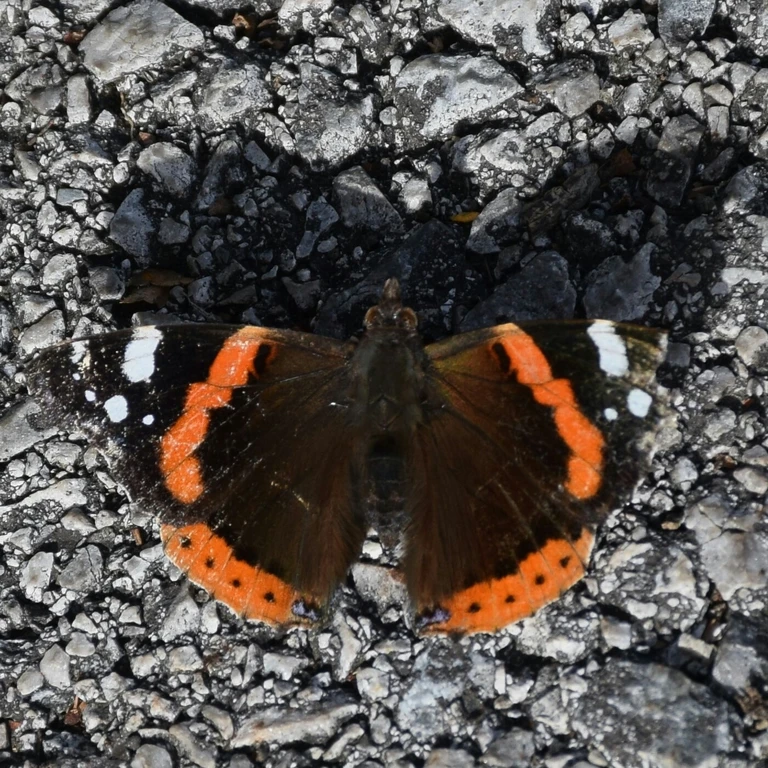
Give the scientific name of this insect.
Vanessa atalanta
